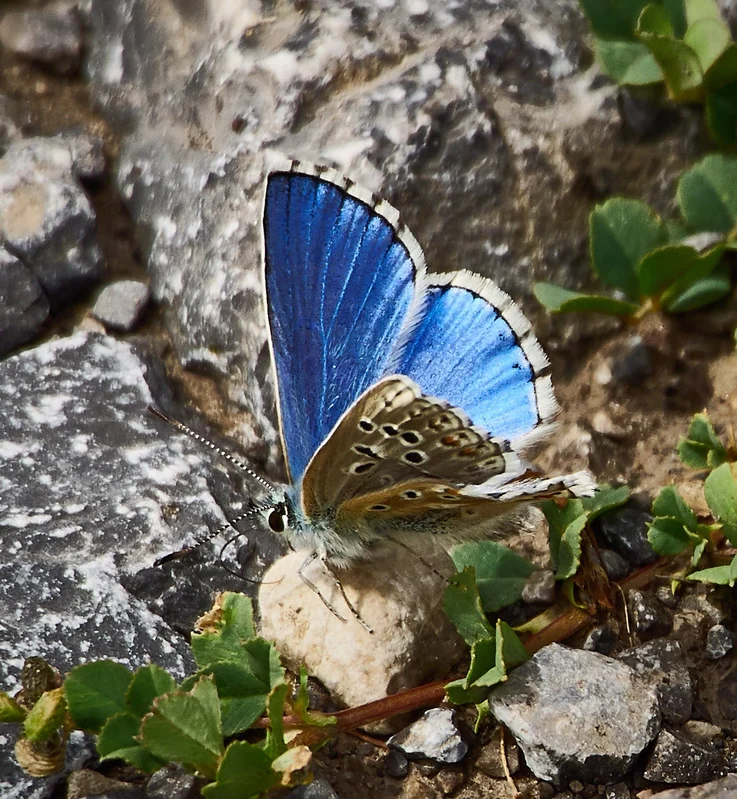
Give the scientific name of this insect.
Lysandra bellargus
